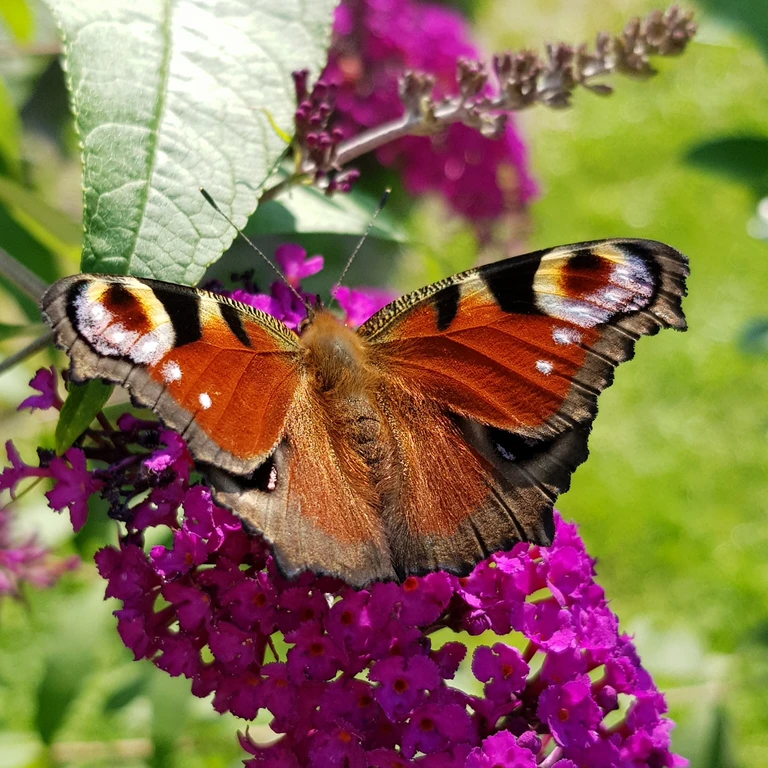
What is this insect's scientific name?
Aglais io
